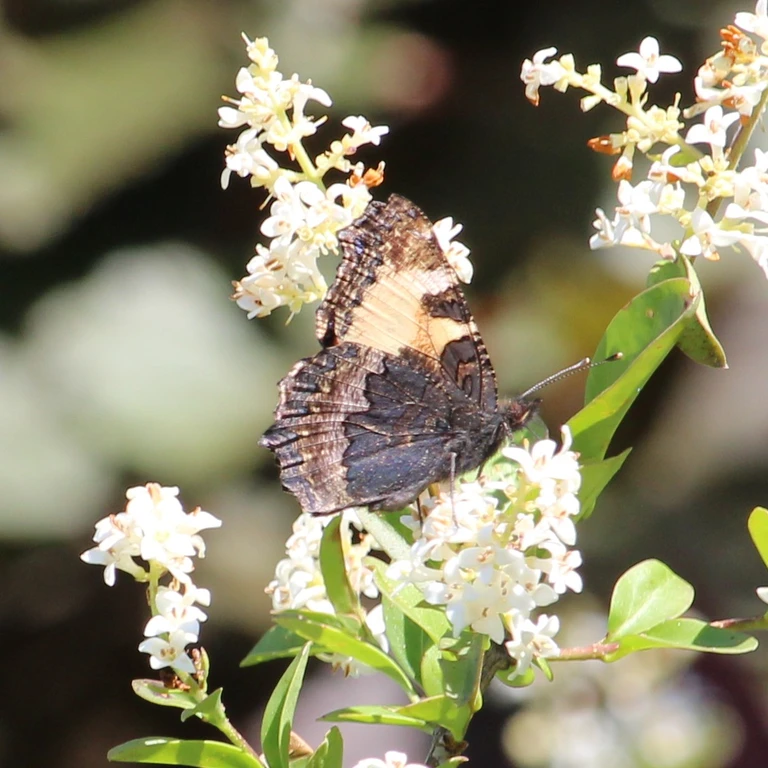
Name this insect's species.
Aglais urticae
